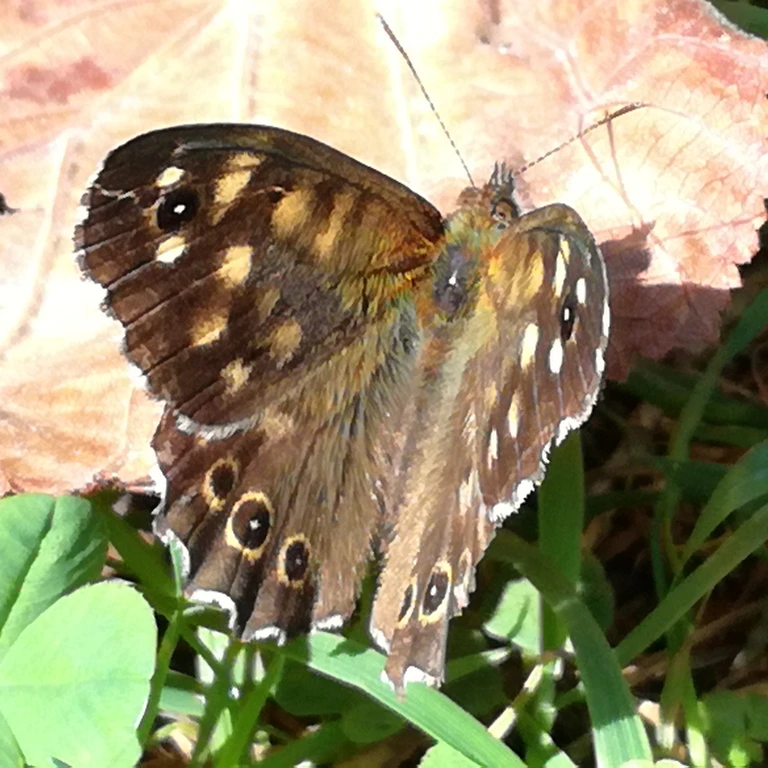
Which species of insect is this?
Pararge aegeria
